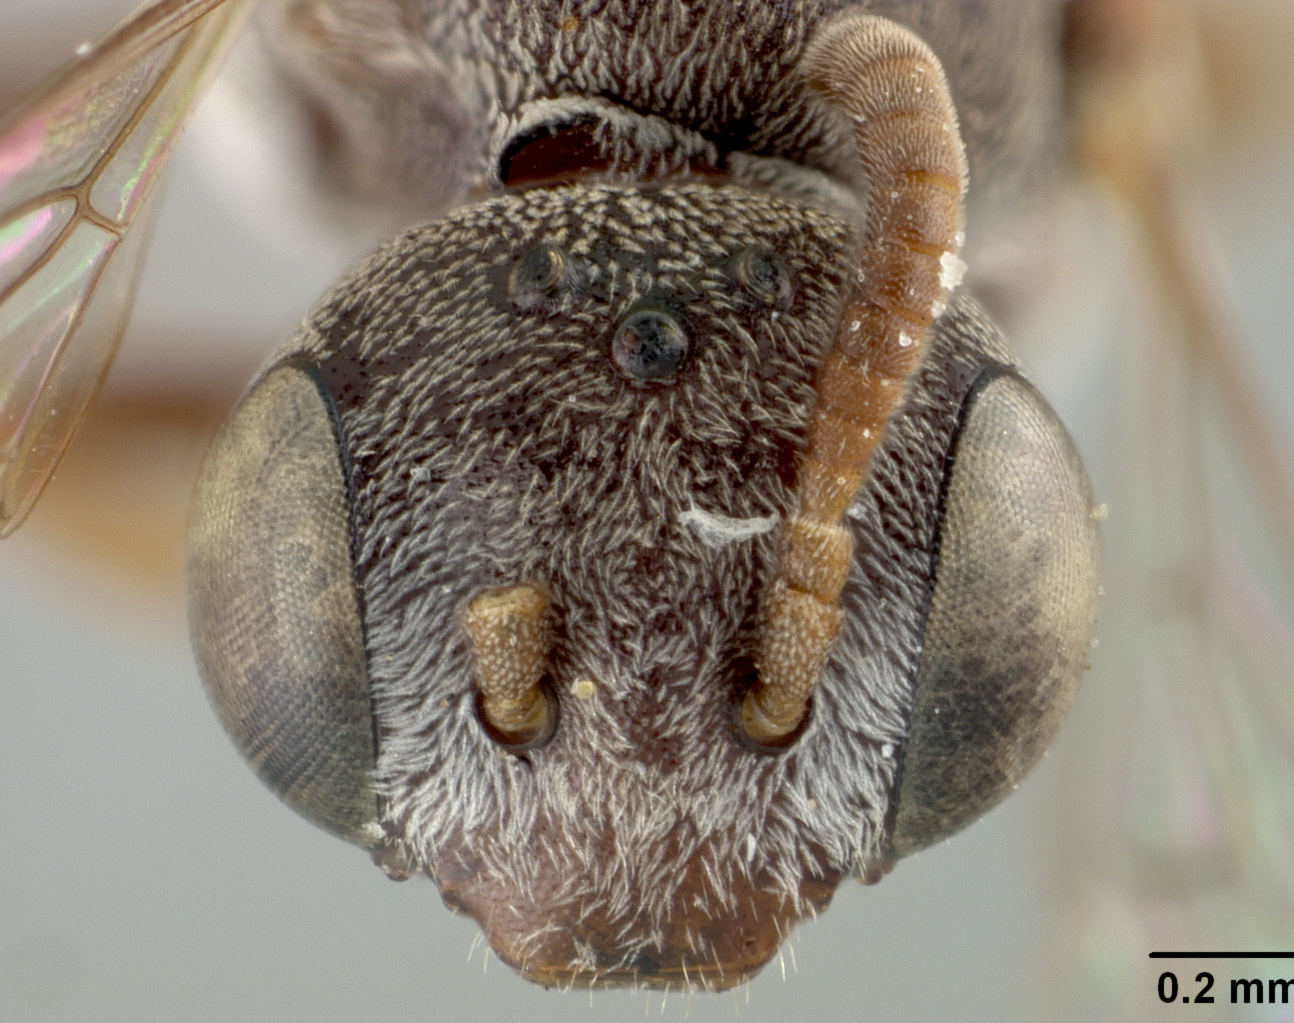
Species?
Phileremulus cockerelli
